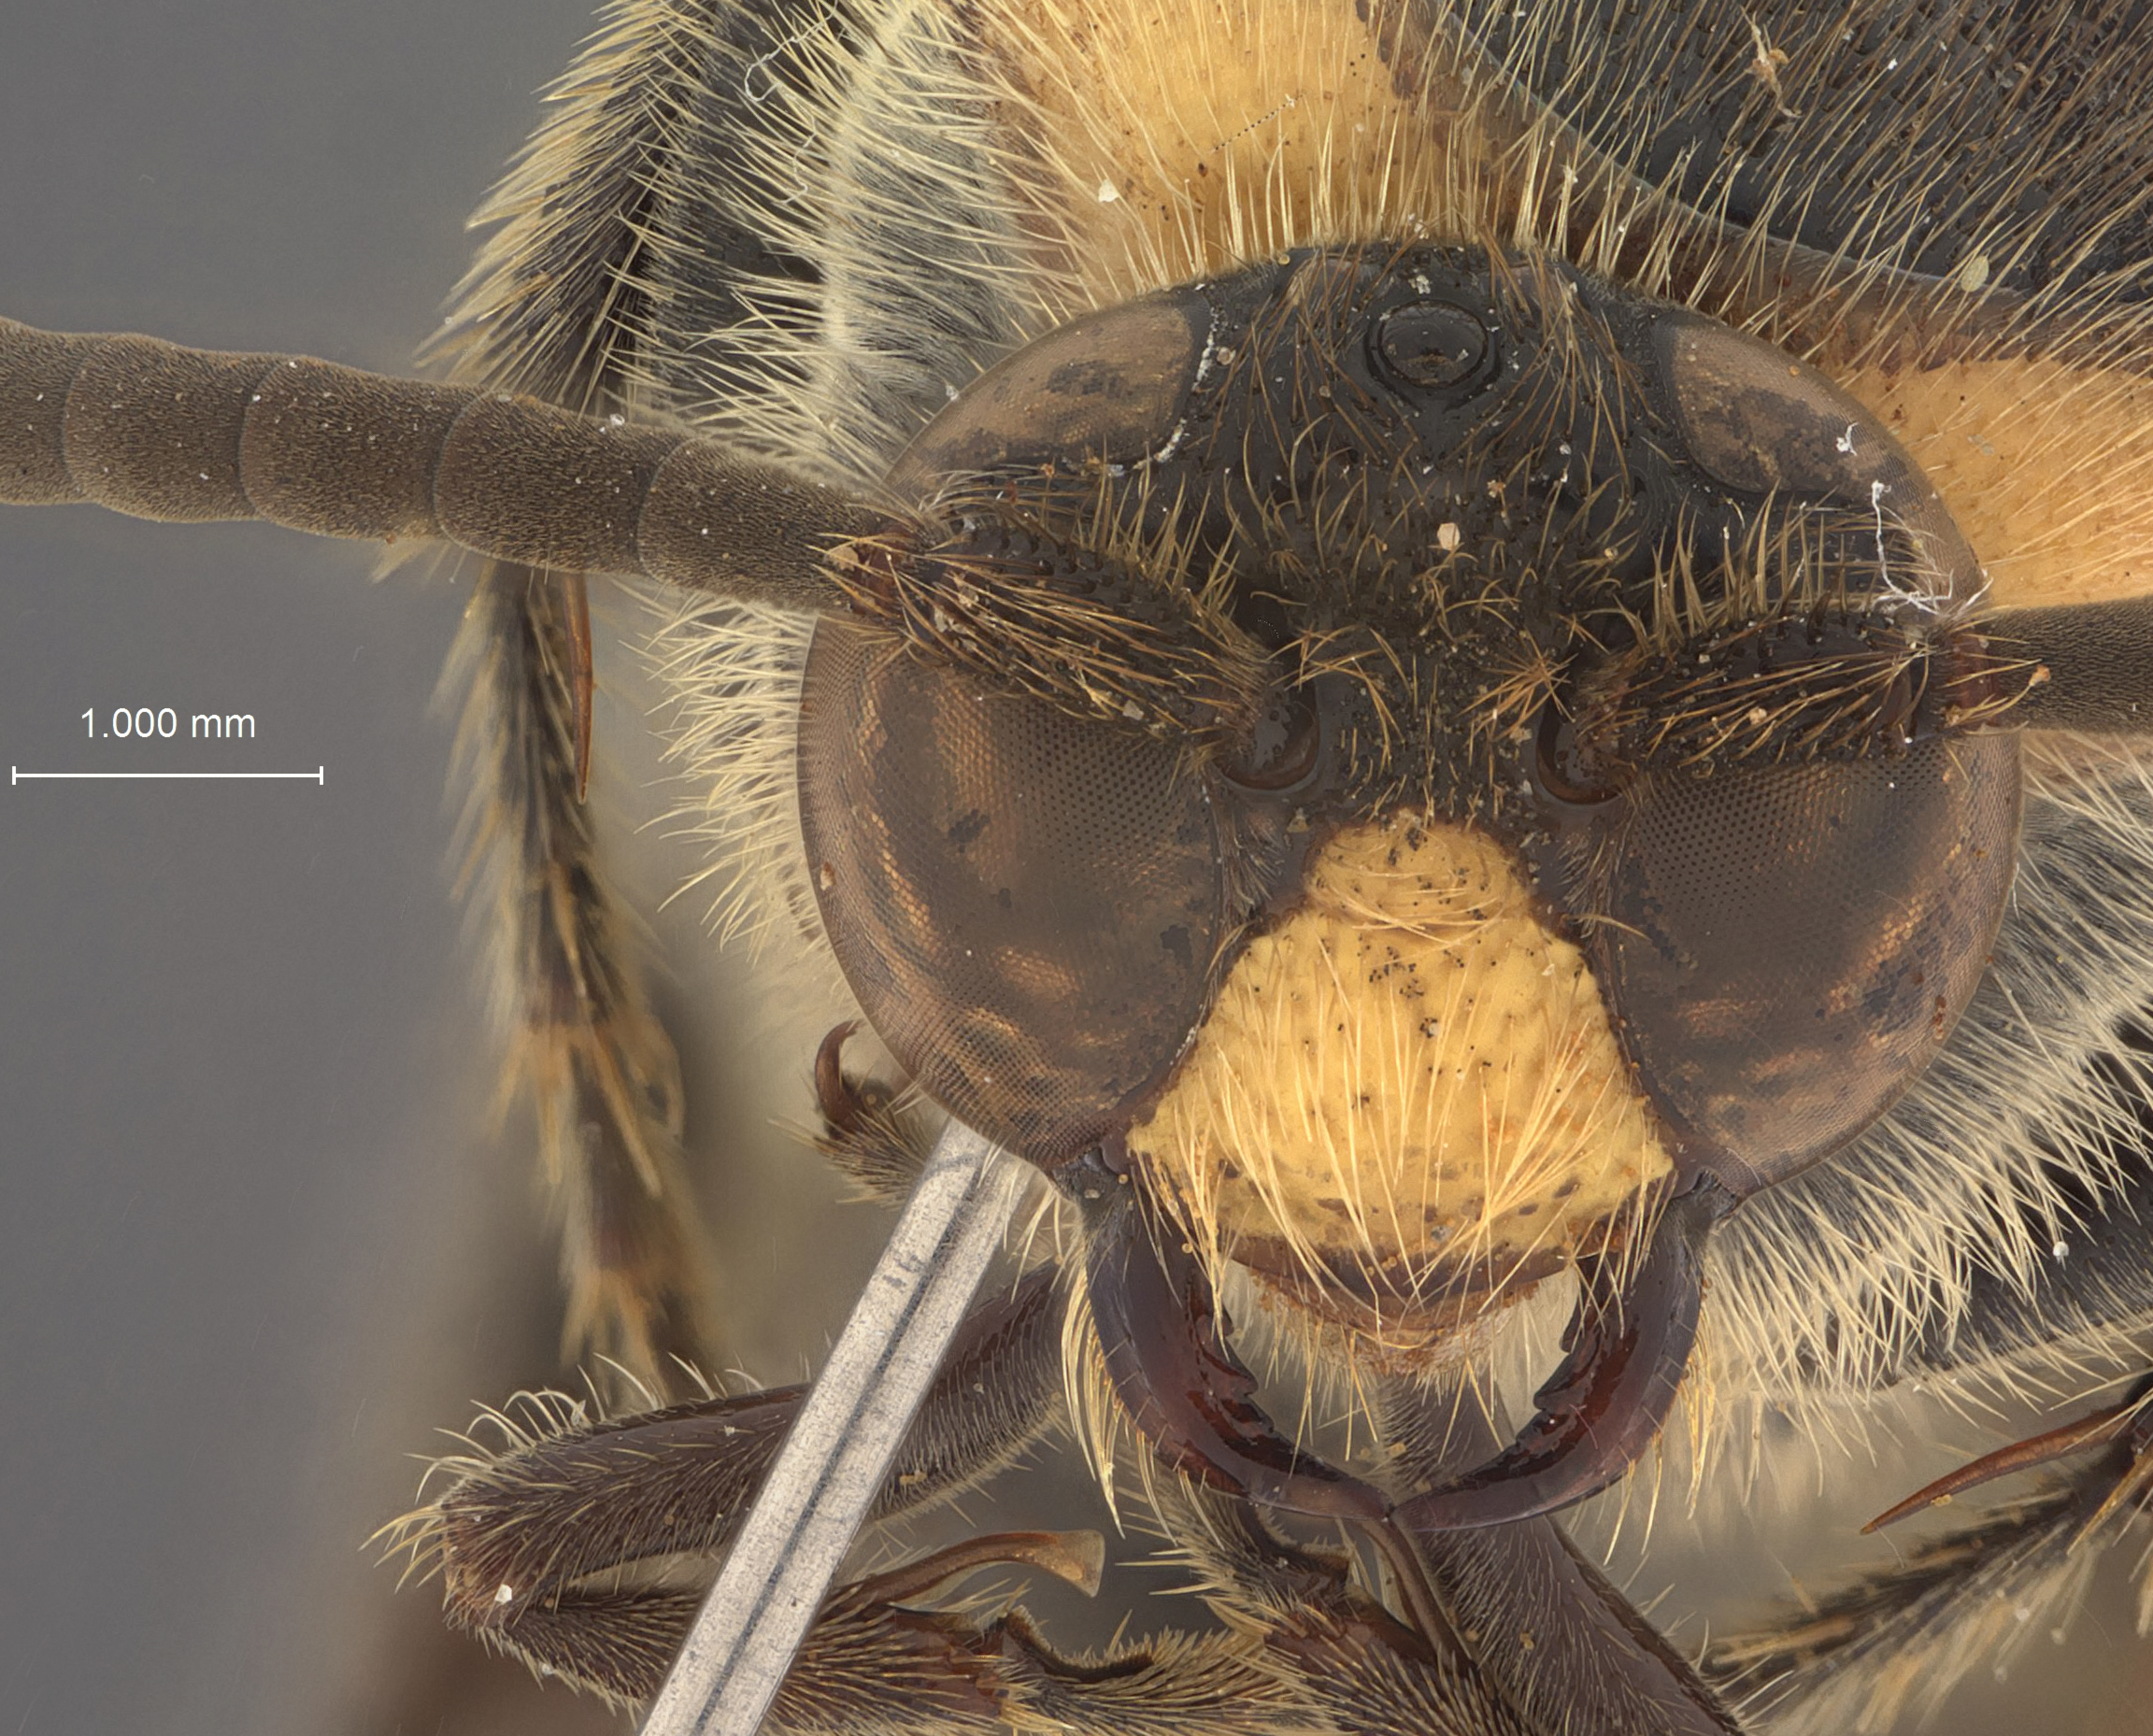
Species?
Scolia bnun
